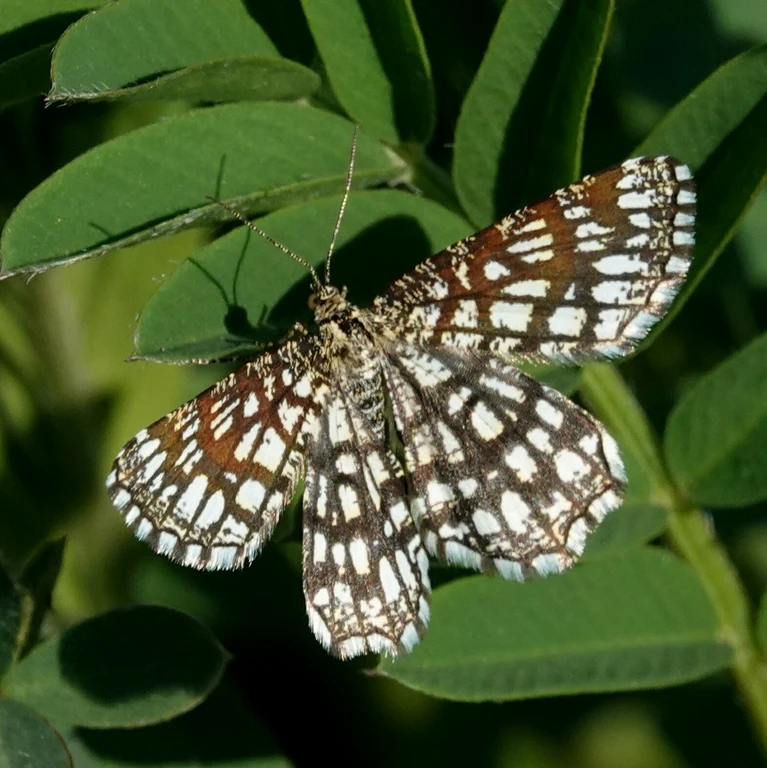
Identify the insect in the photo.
Chiasmia clathrata
